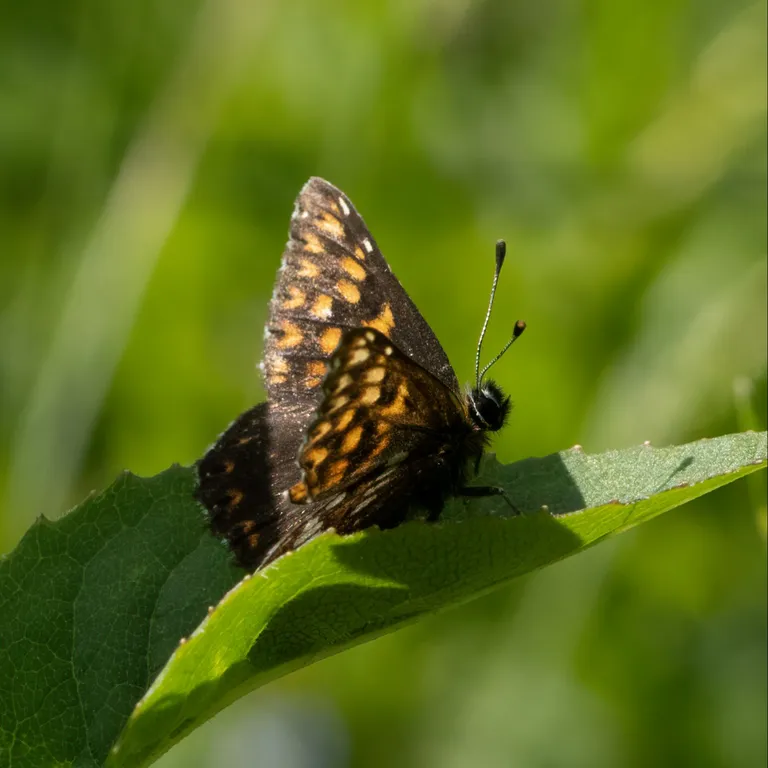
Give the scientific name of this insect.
Hamearis lucina
